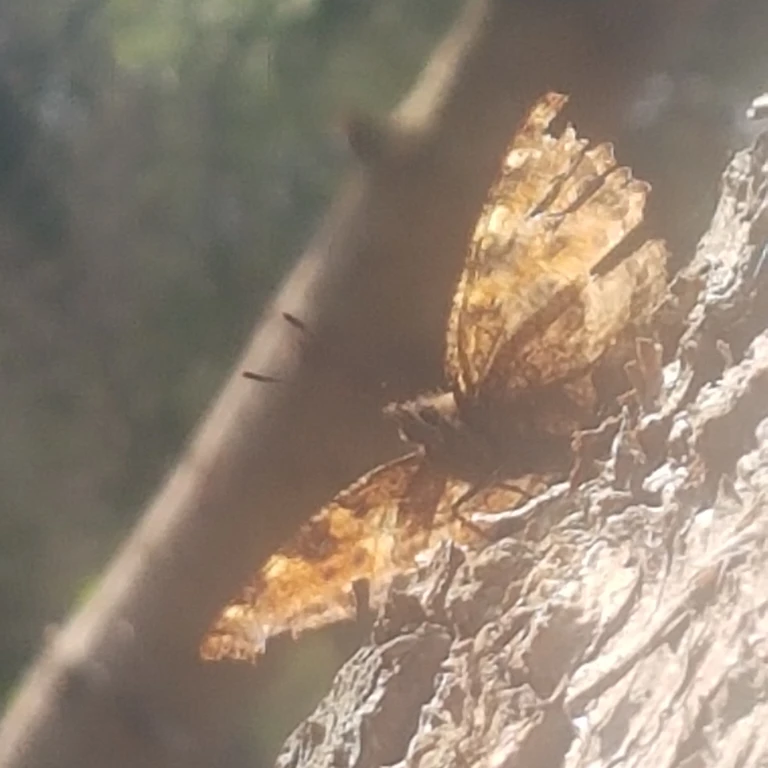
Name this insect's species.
Nymphalis polychloros
